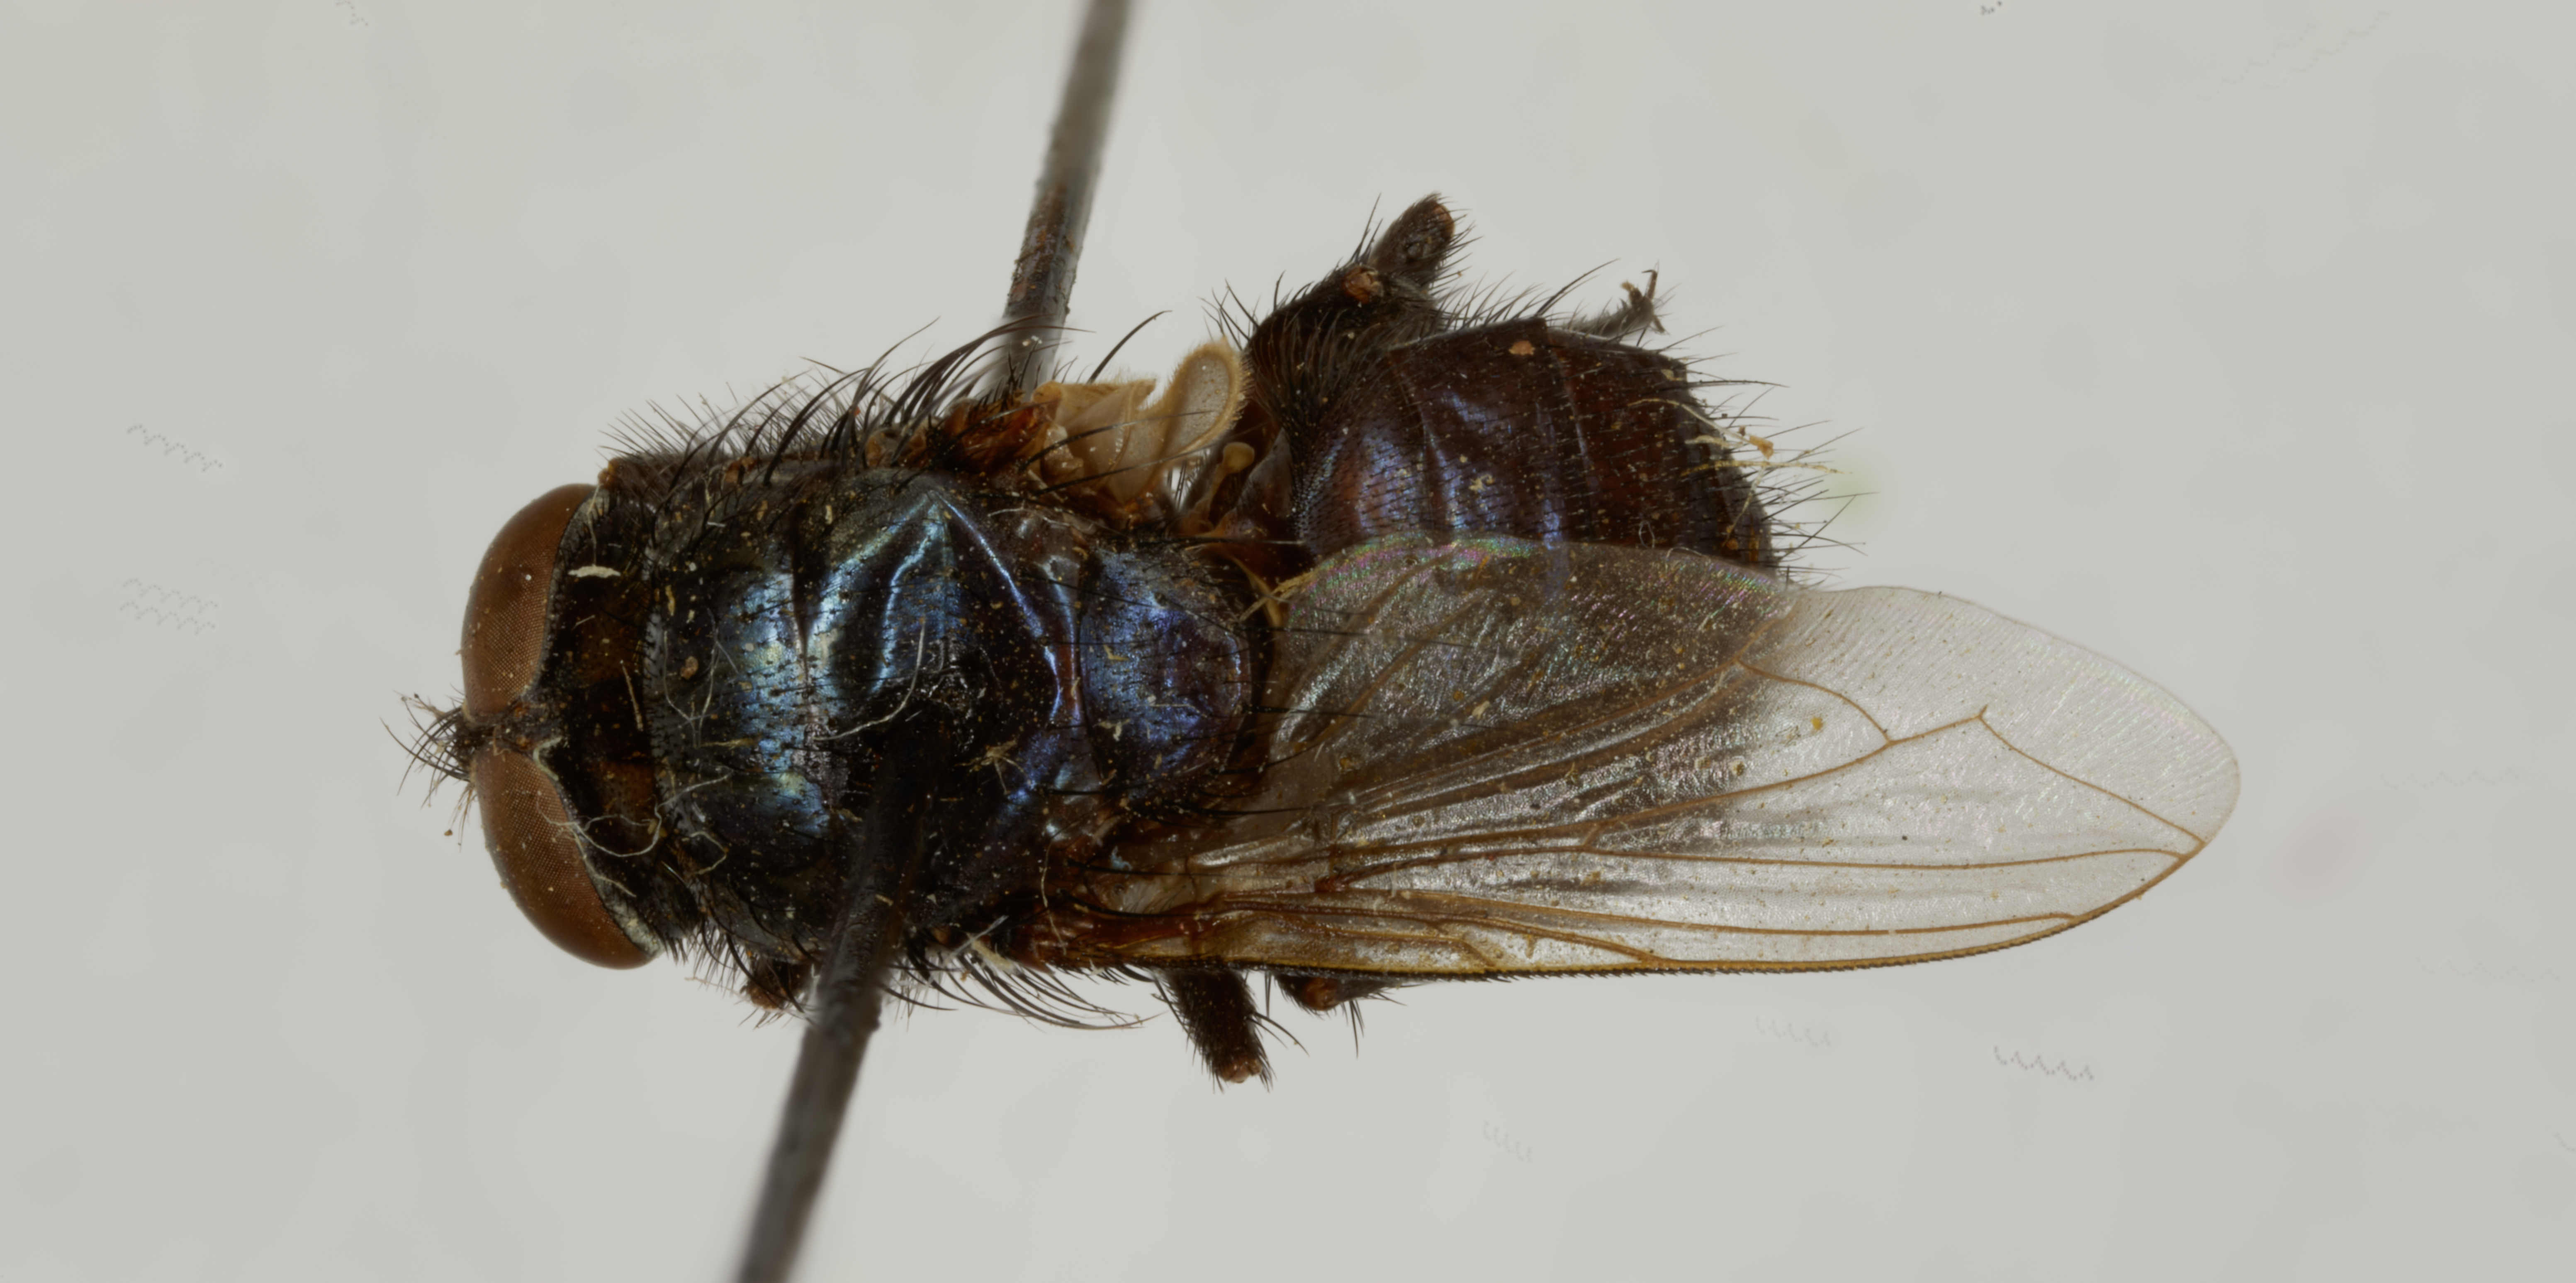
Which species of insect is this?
Protocalliphora hirudo
